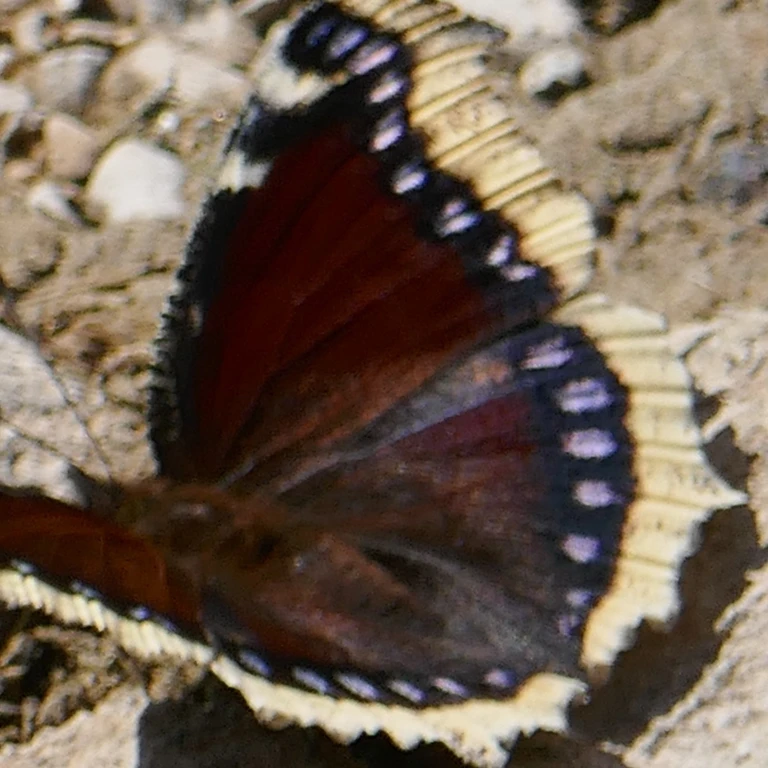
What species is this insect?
Nymphalis antiopa
